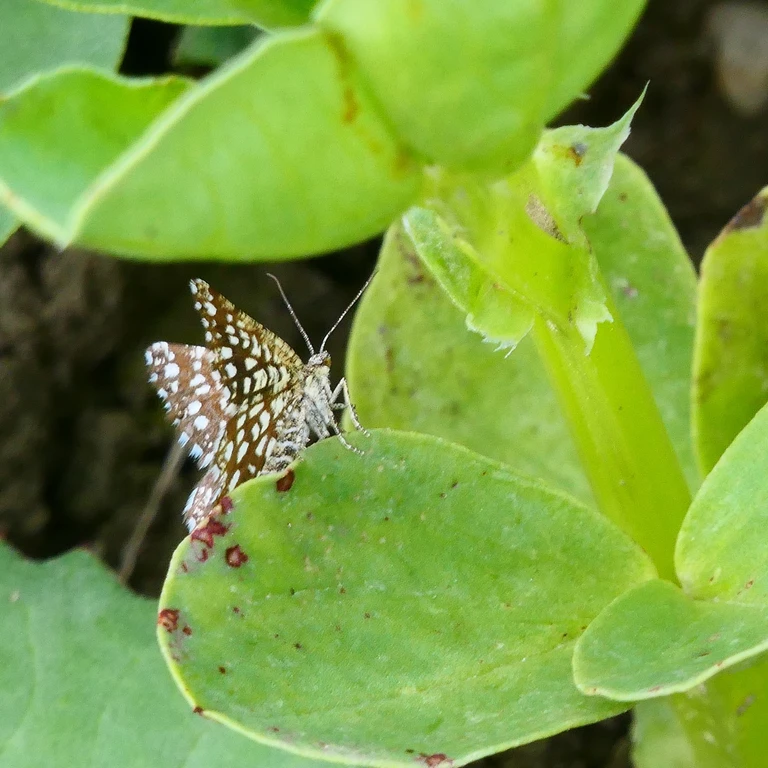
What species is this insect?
Chiasmia clathrata
